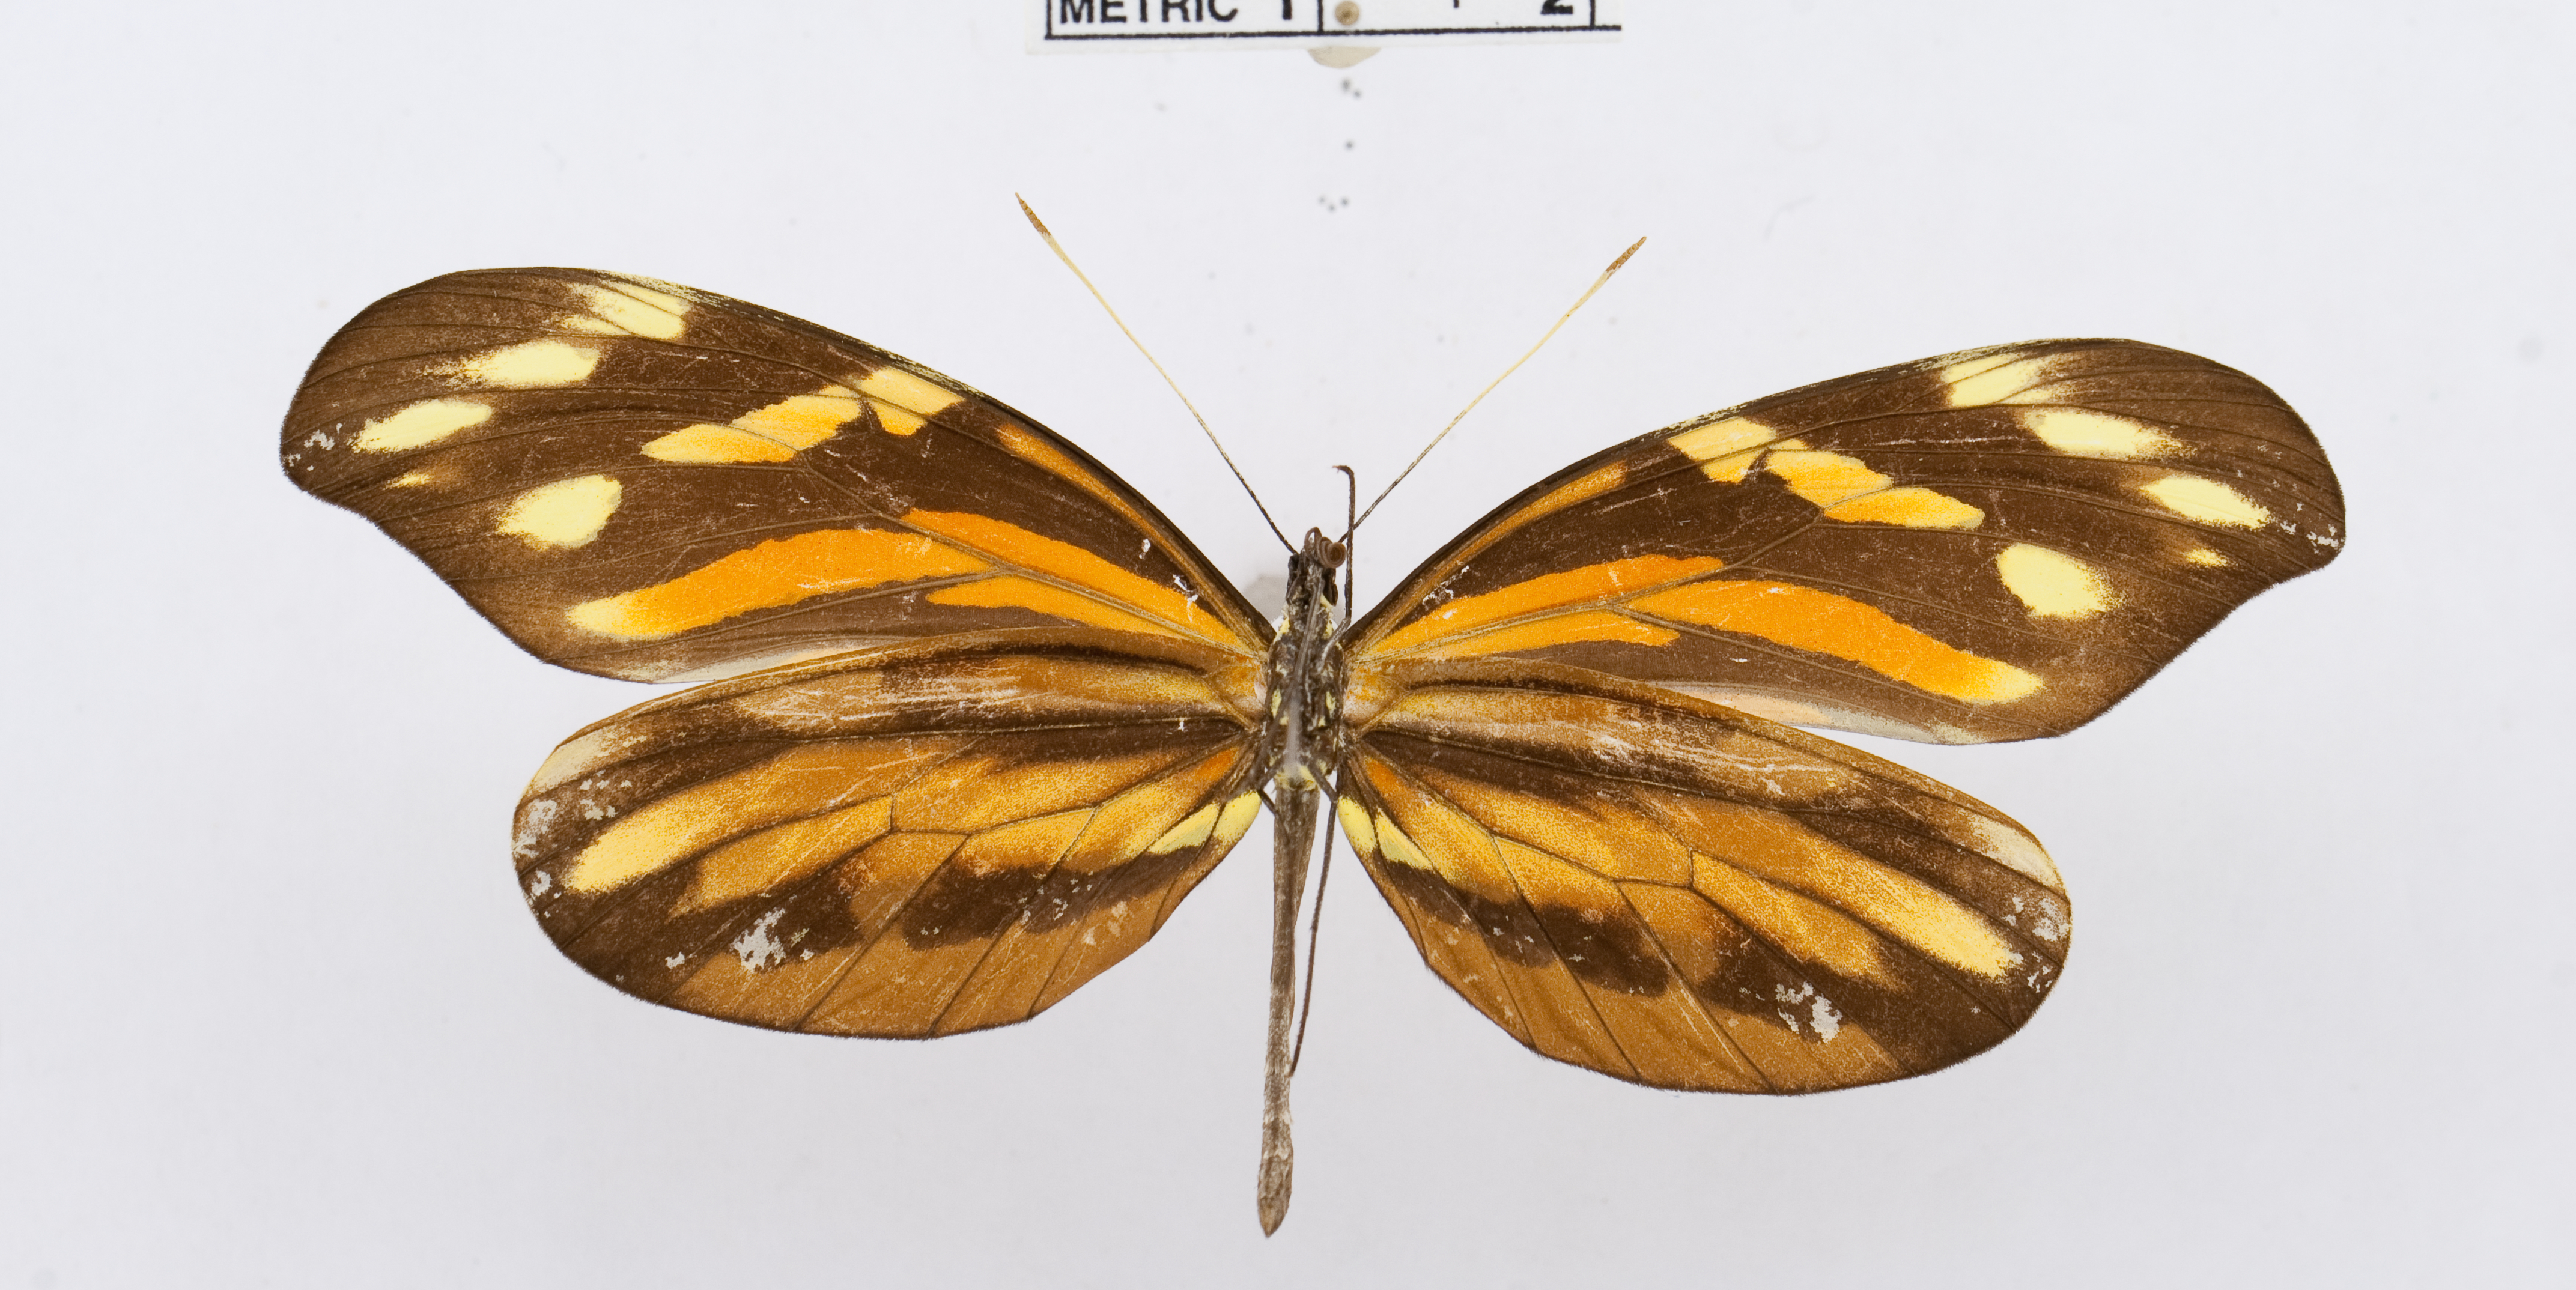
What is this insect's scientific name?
Dismorphia amphione
